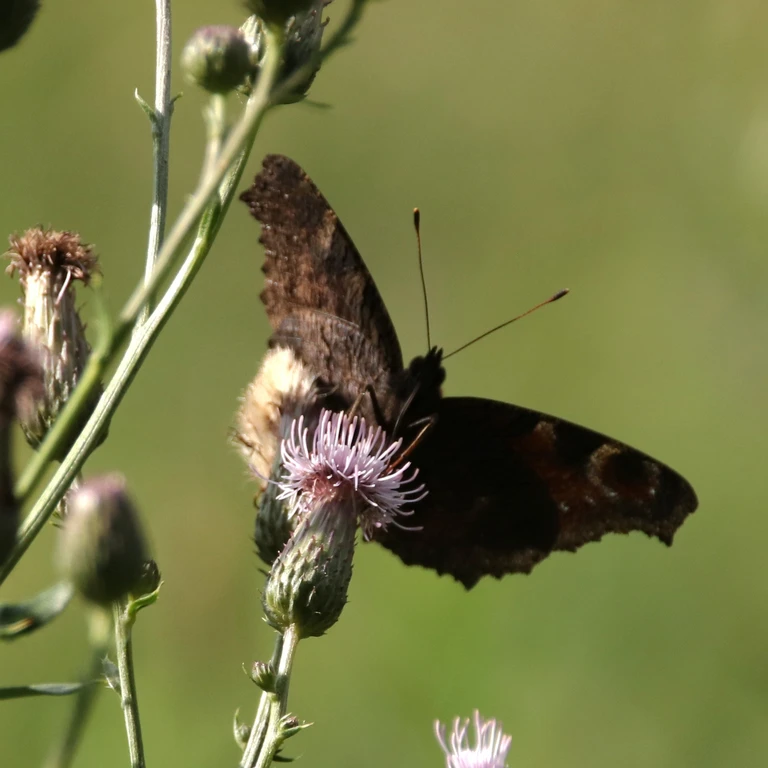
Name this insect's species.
Aglais io
